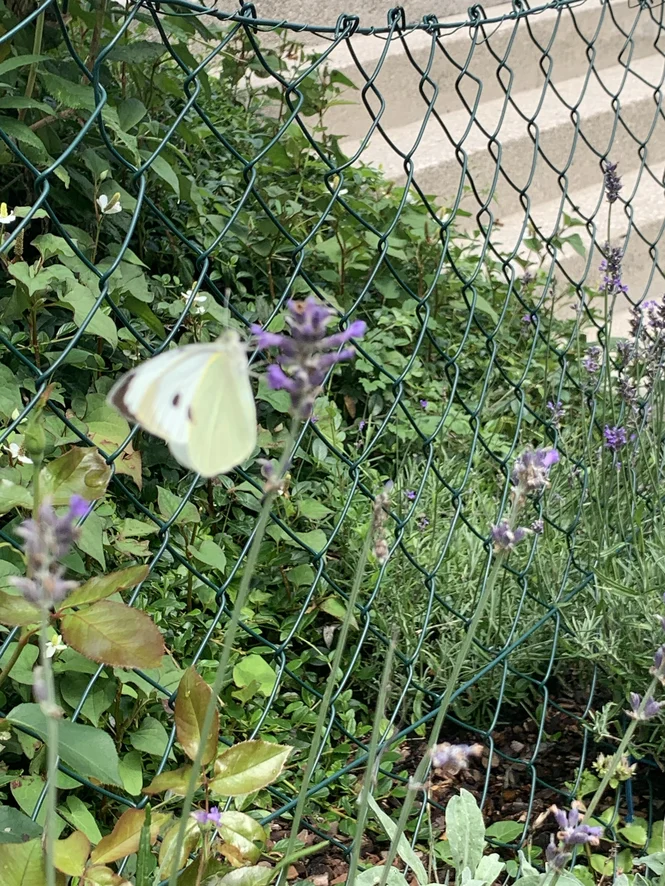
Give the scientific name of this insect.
Pieris brassicae
